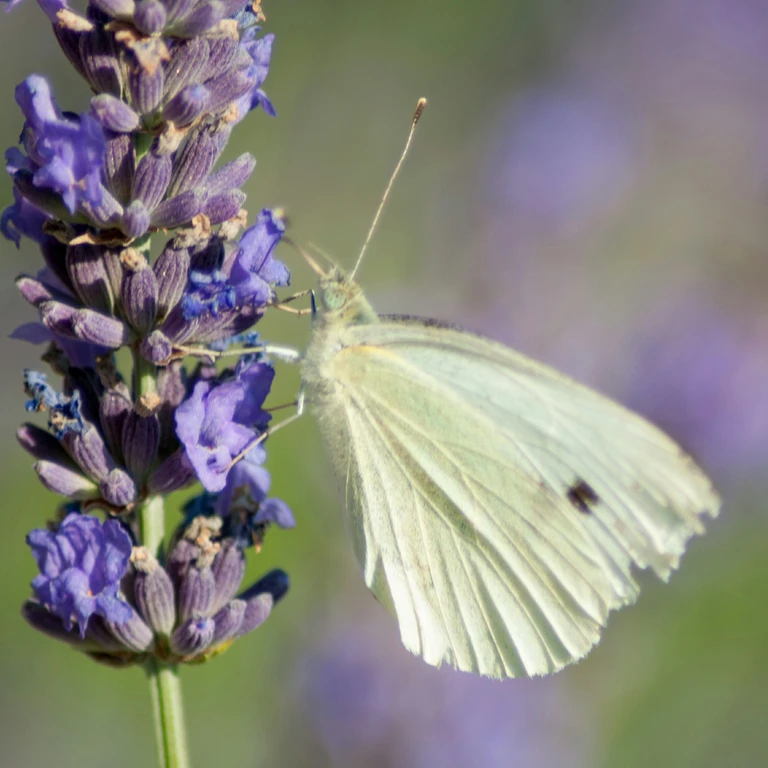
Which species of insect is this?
Pieris rapae
